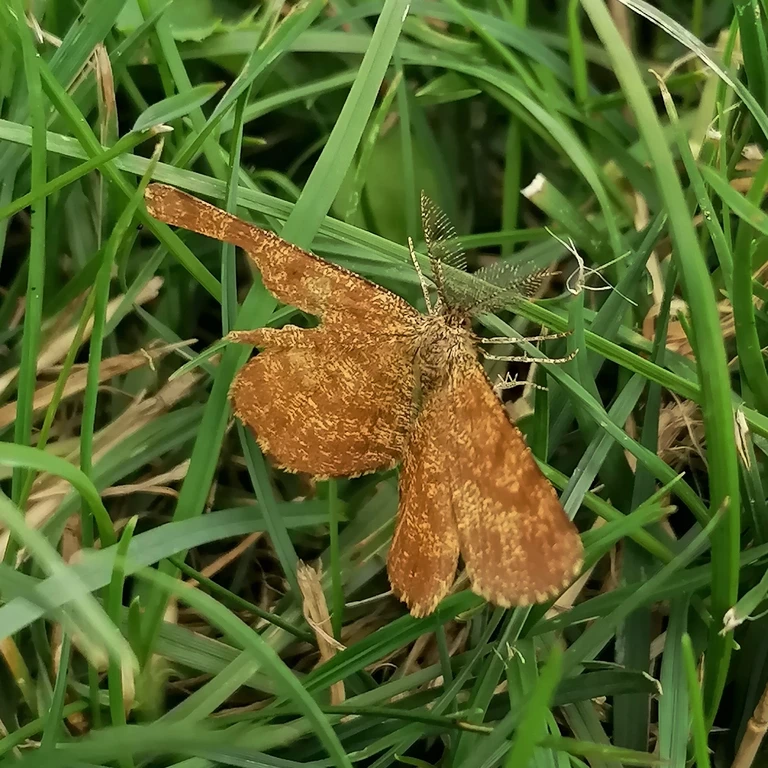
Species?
Ematurga atomaria
